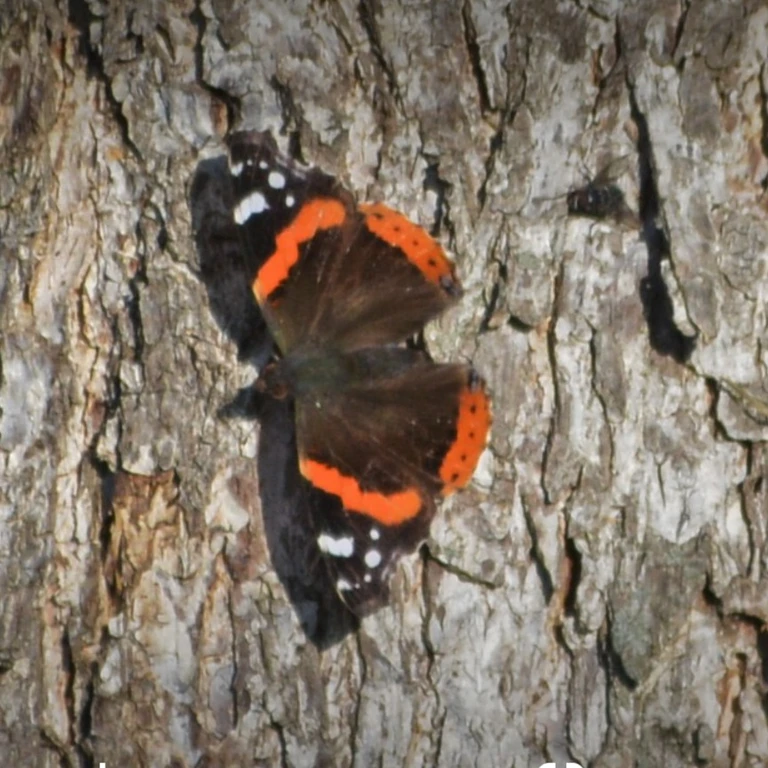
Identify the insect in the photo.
Vanessa atalanta
